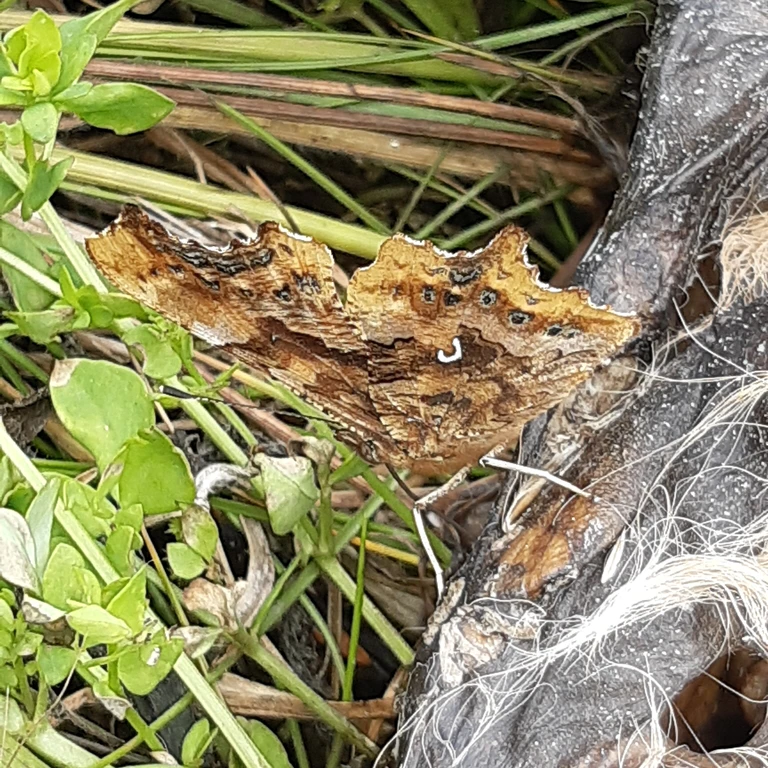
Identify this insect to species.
Polygonia c-album
